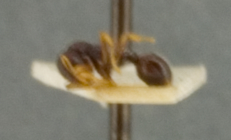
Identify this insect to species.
Rogeria rugosa
